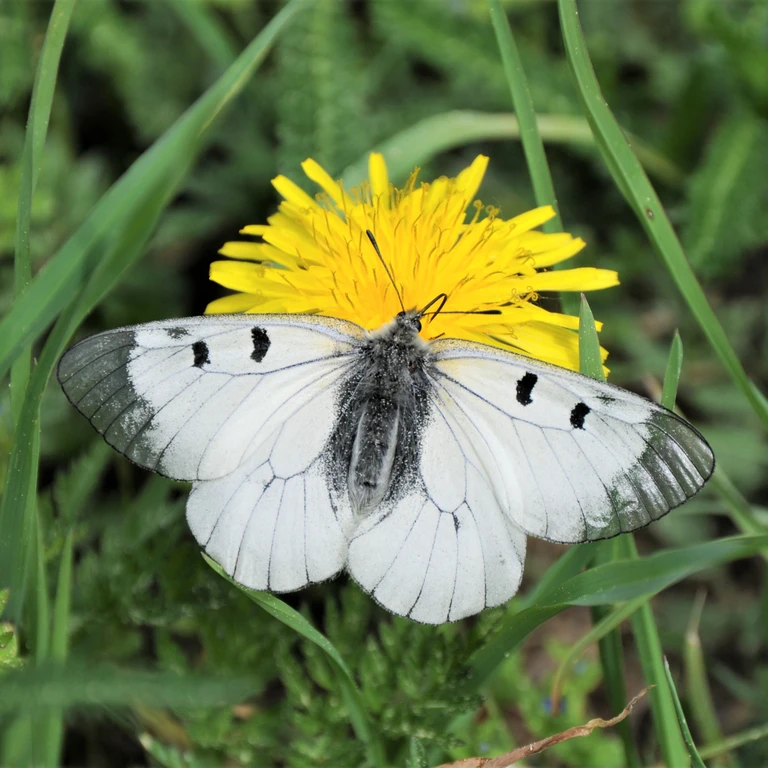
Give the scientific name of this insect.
Parnassius mnemosyne
